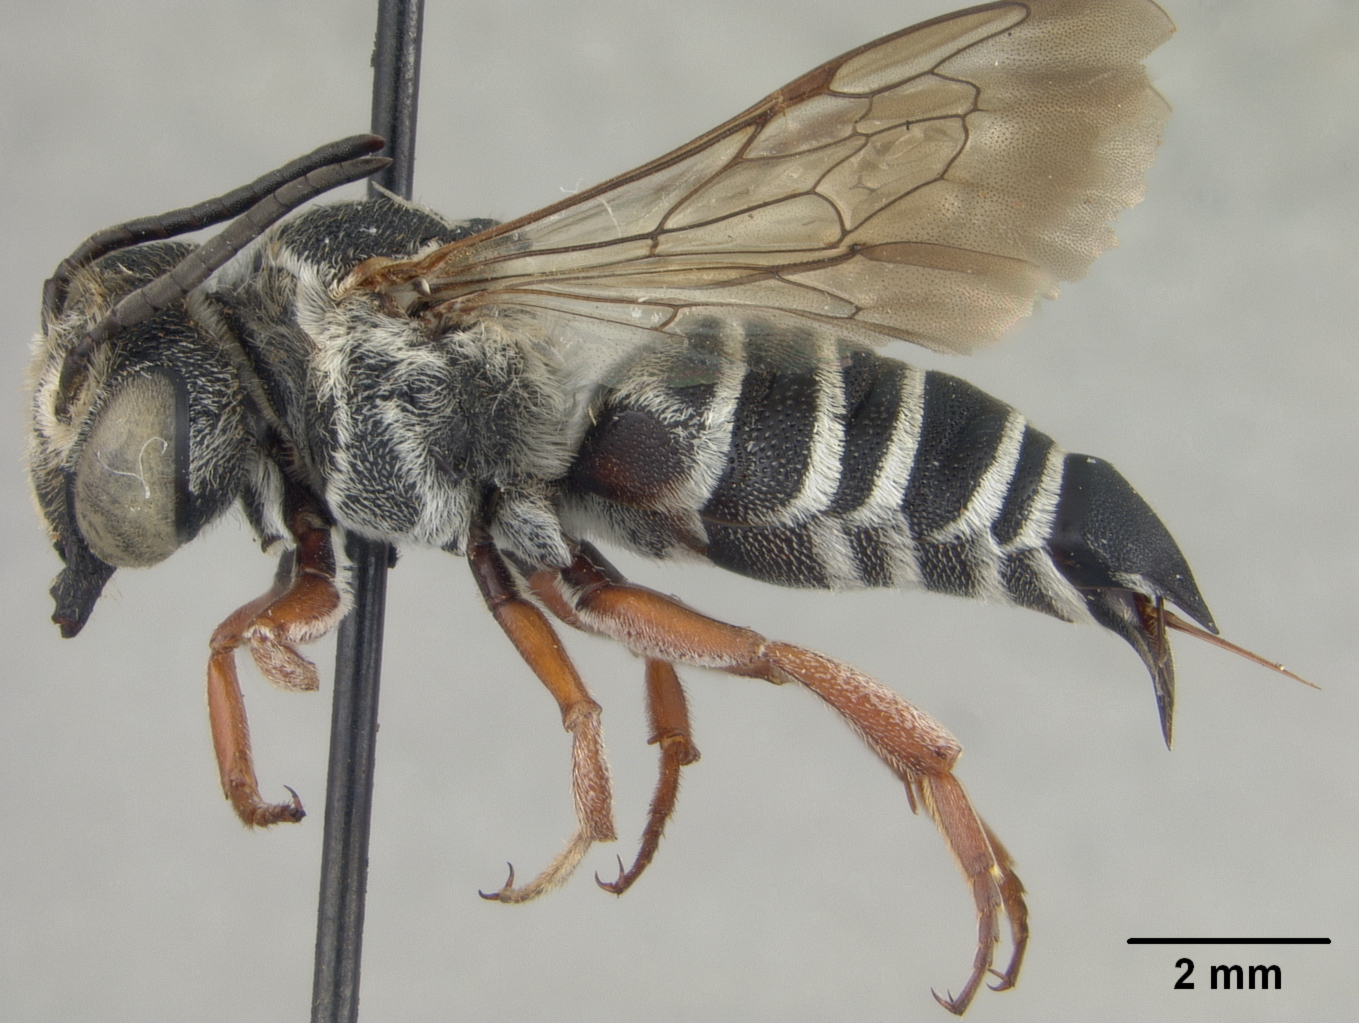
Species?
Coelioxys atlantica
